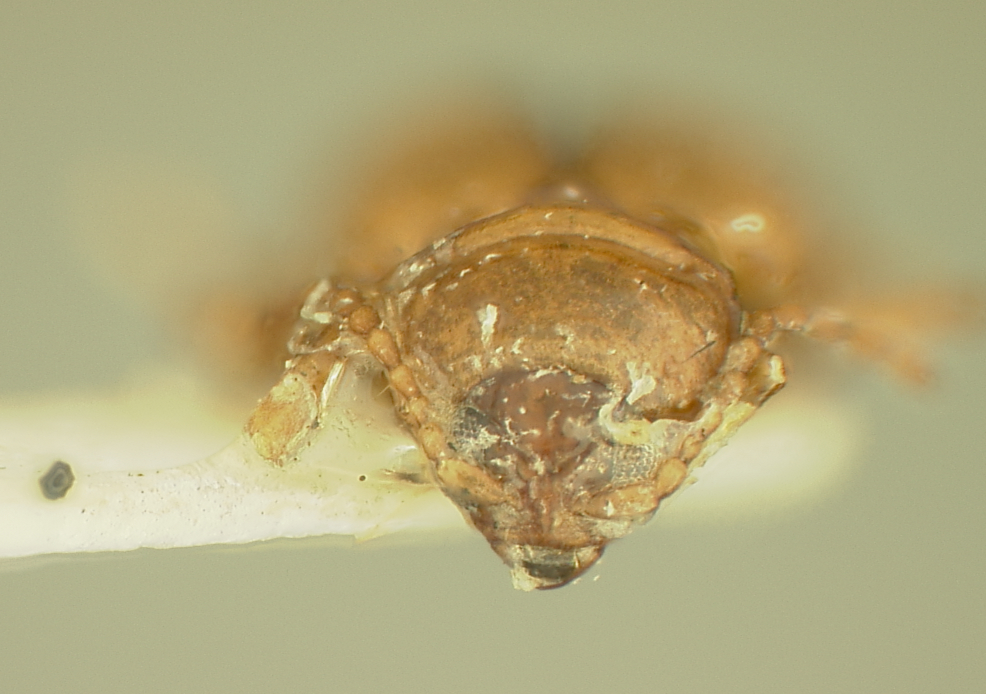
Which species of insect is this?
Nesaecrepida rufomarginata
